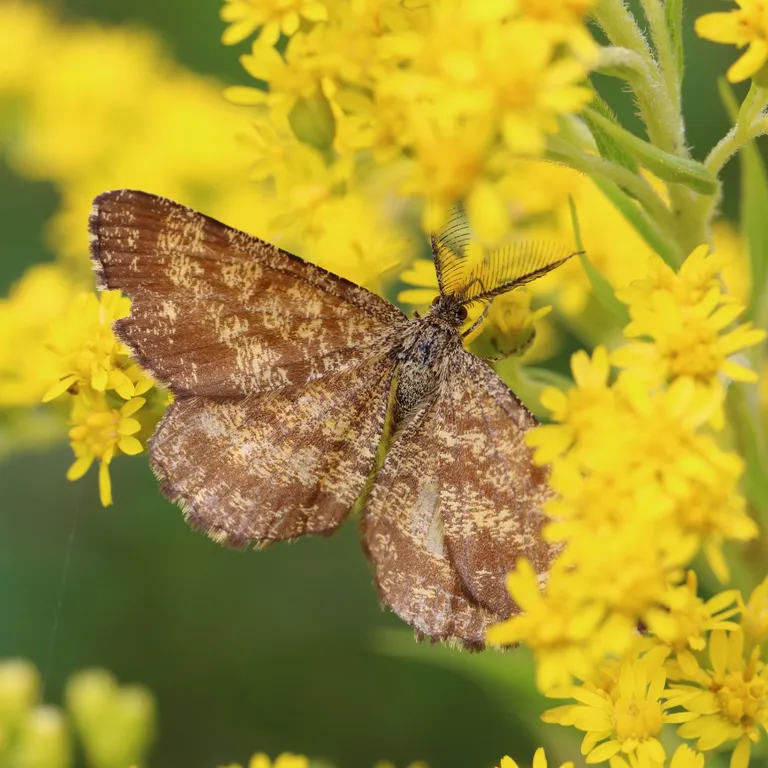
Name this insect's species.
Ematurga atomaria
